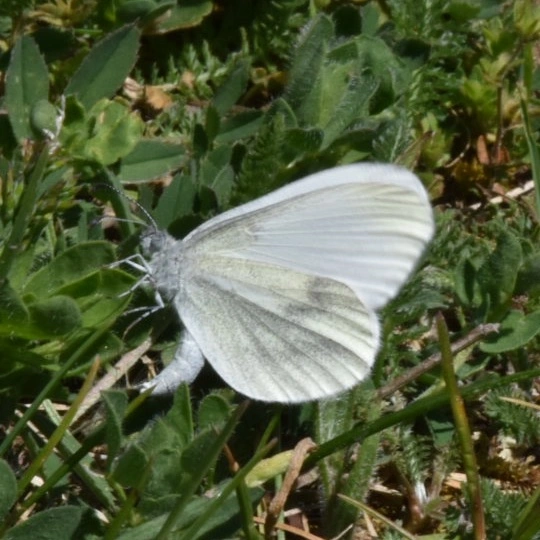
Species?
Leptidea sinapis/juvernica
